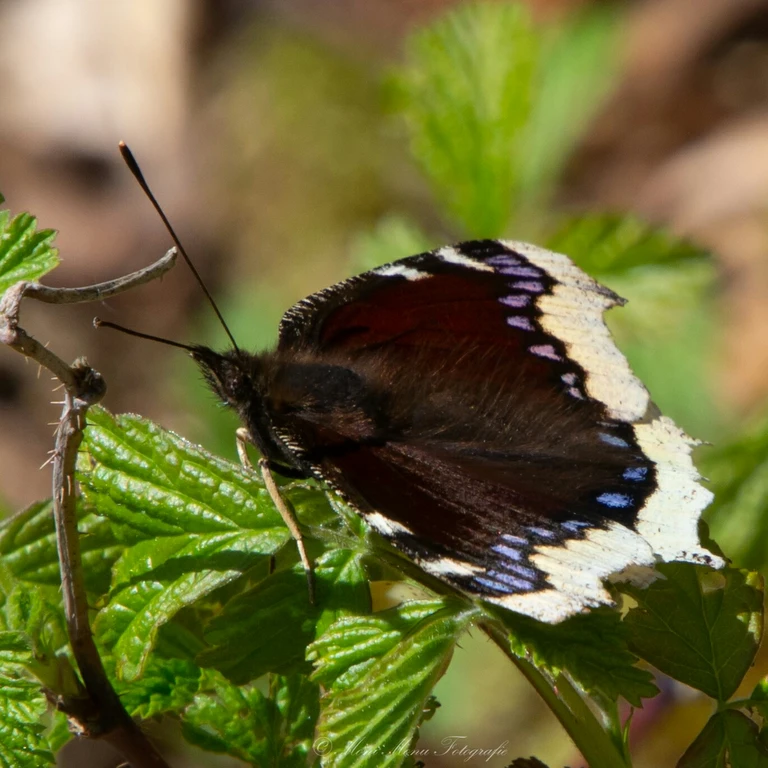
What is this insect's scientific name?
Nymphalis antiopa
